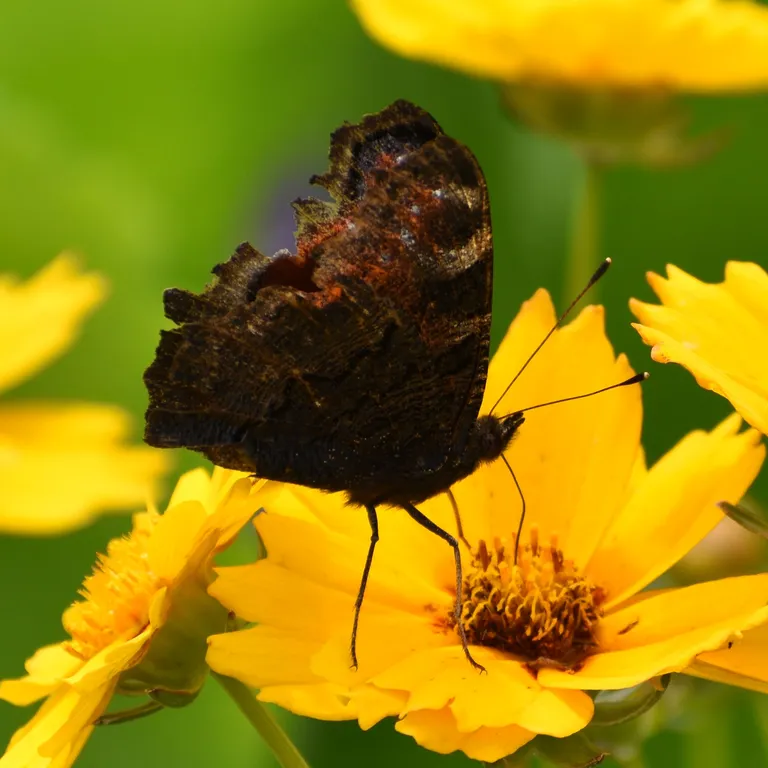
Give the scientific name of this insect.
Aglais io
